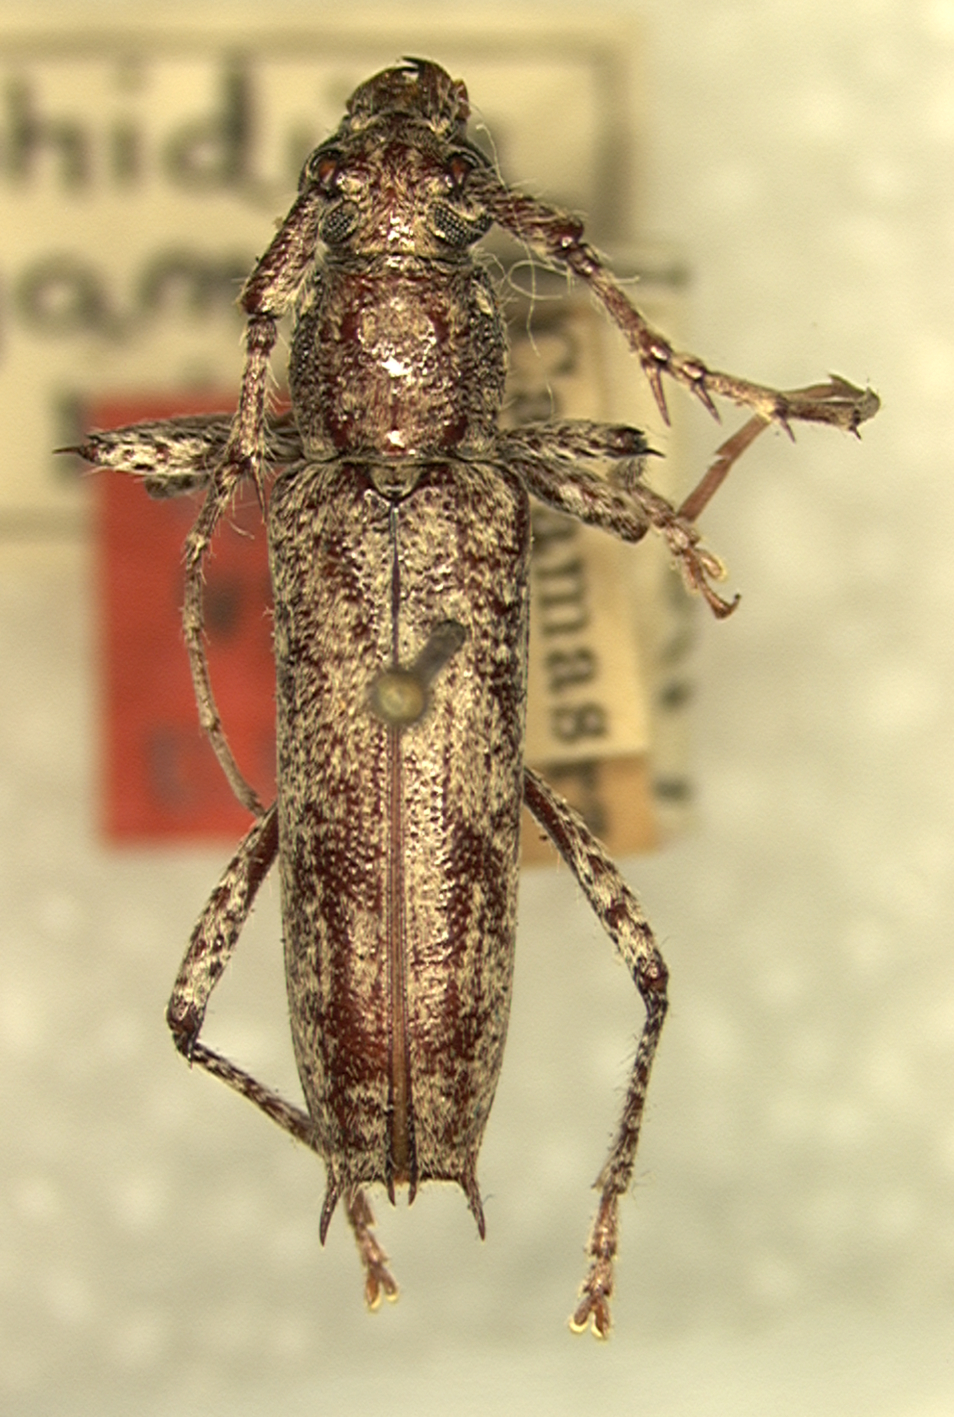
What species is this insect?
Elaphidion cayamae
